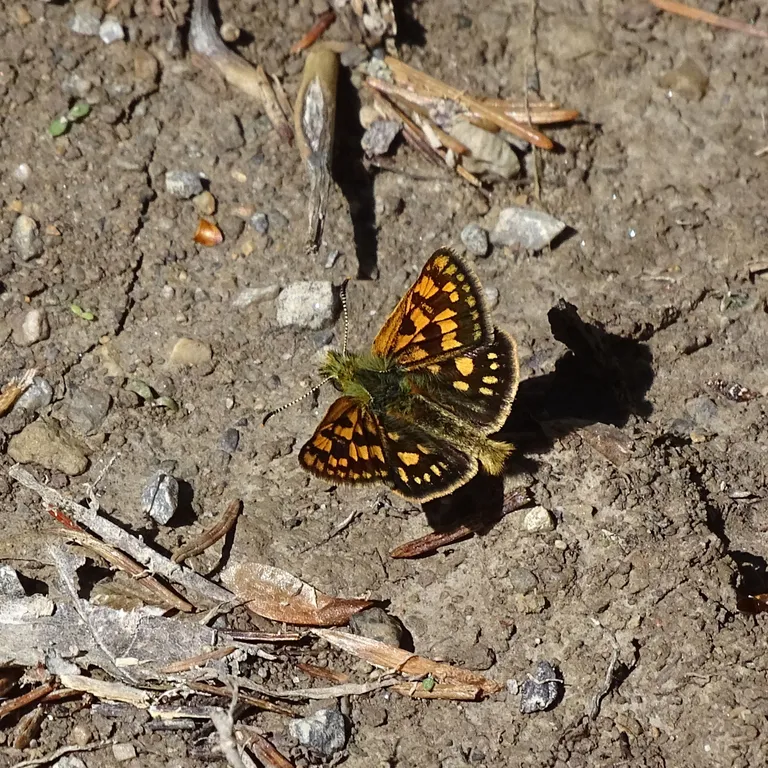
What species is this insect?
Carterocephalus palaemon
